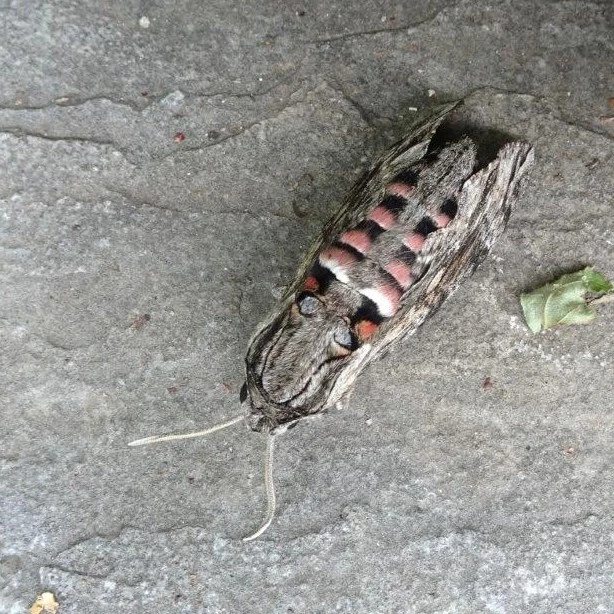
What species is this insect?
Agrius convolvuli
